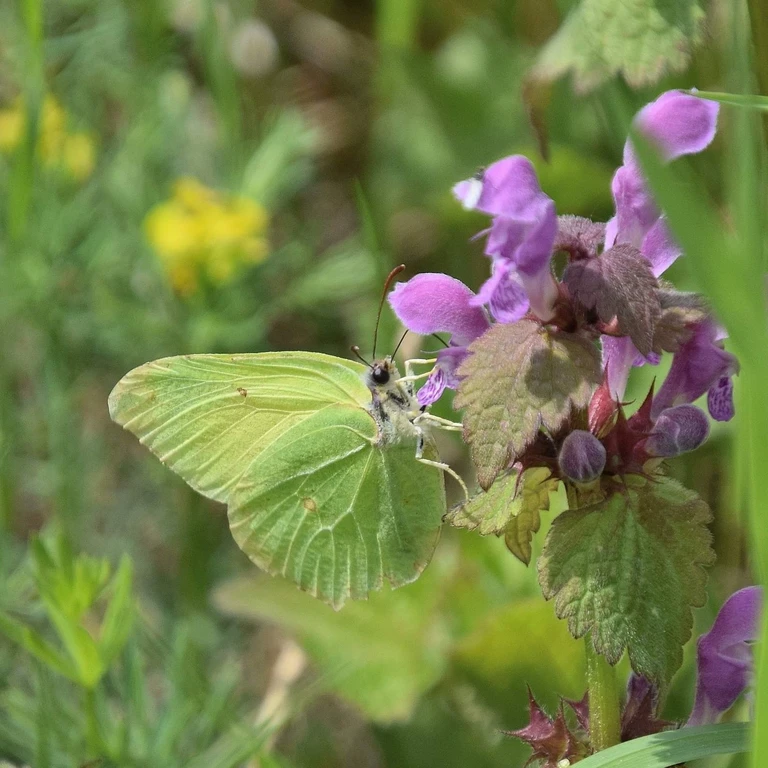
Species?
Gonepteryx rhamni
